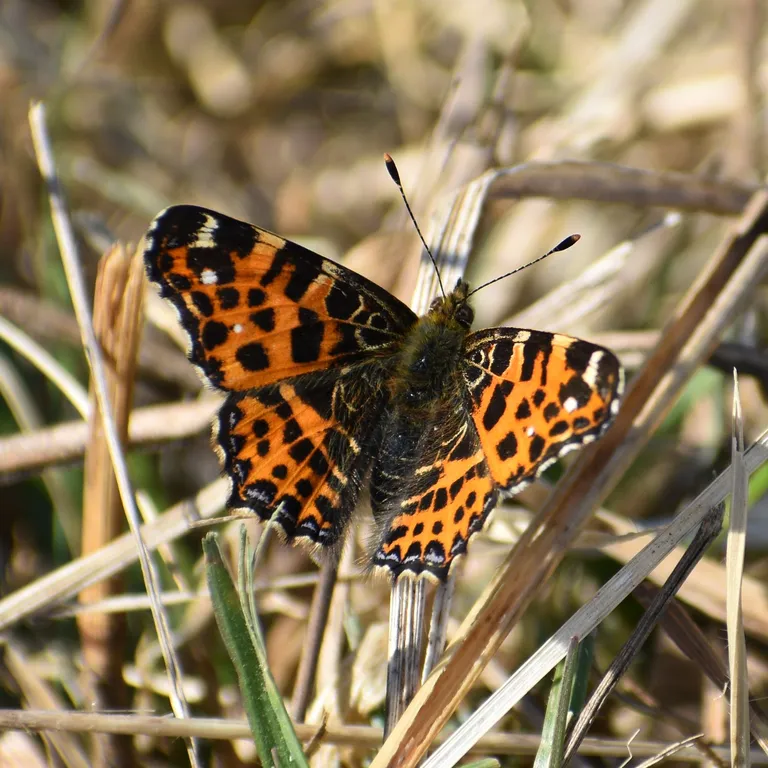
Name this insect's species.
Araschnia levana
